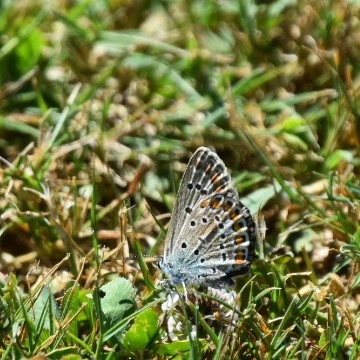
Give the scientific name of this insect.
Polyommatus icarus
